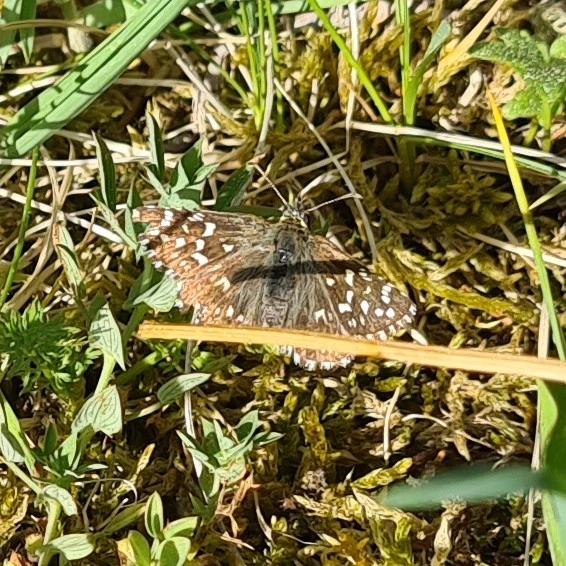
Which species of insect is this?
Pyrgus malvae
